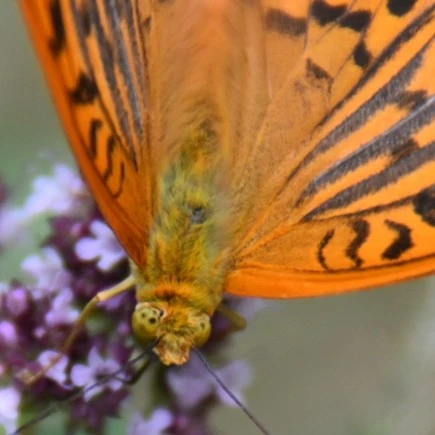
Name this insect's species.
Argynnis paphia
